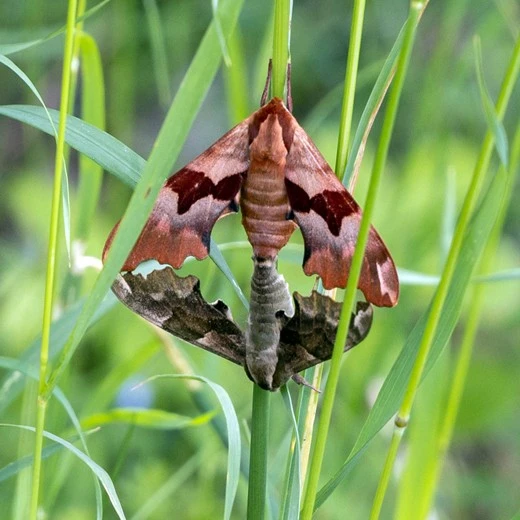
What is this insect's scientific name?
Mimas tiliae
